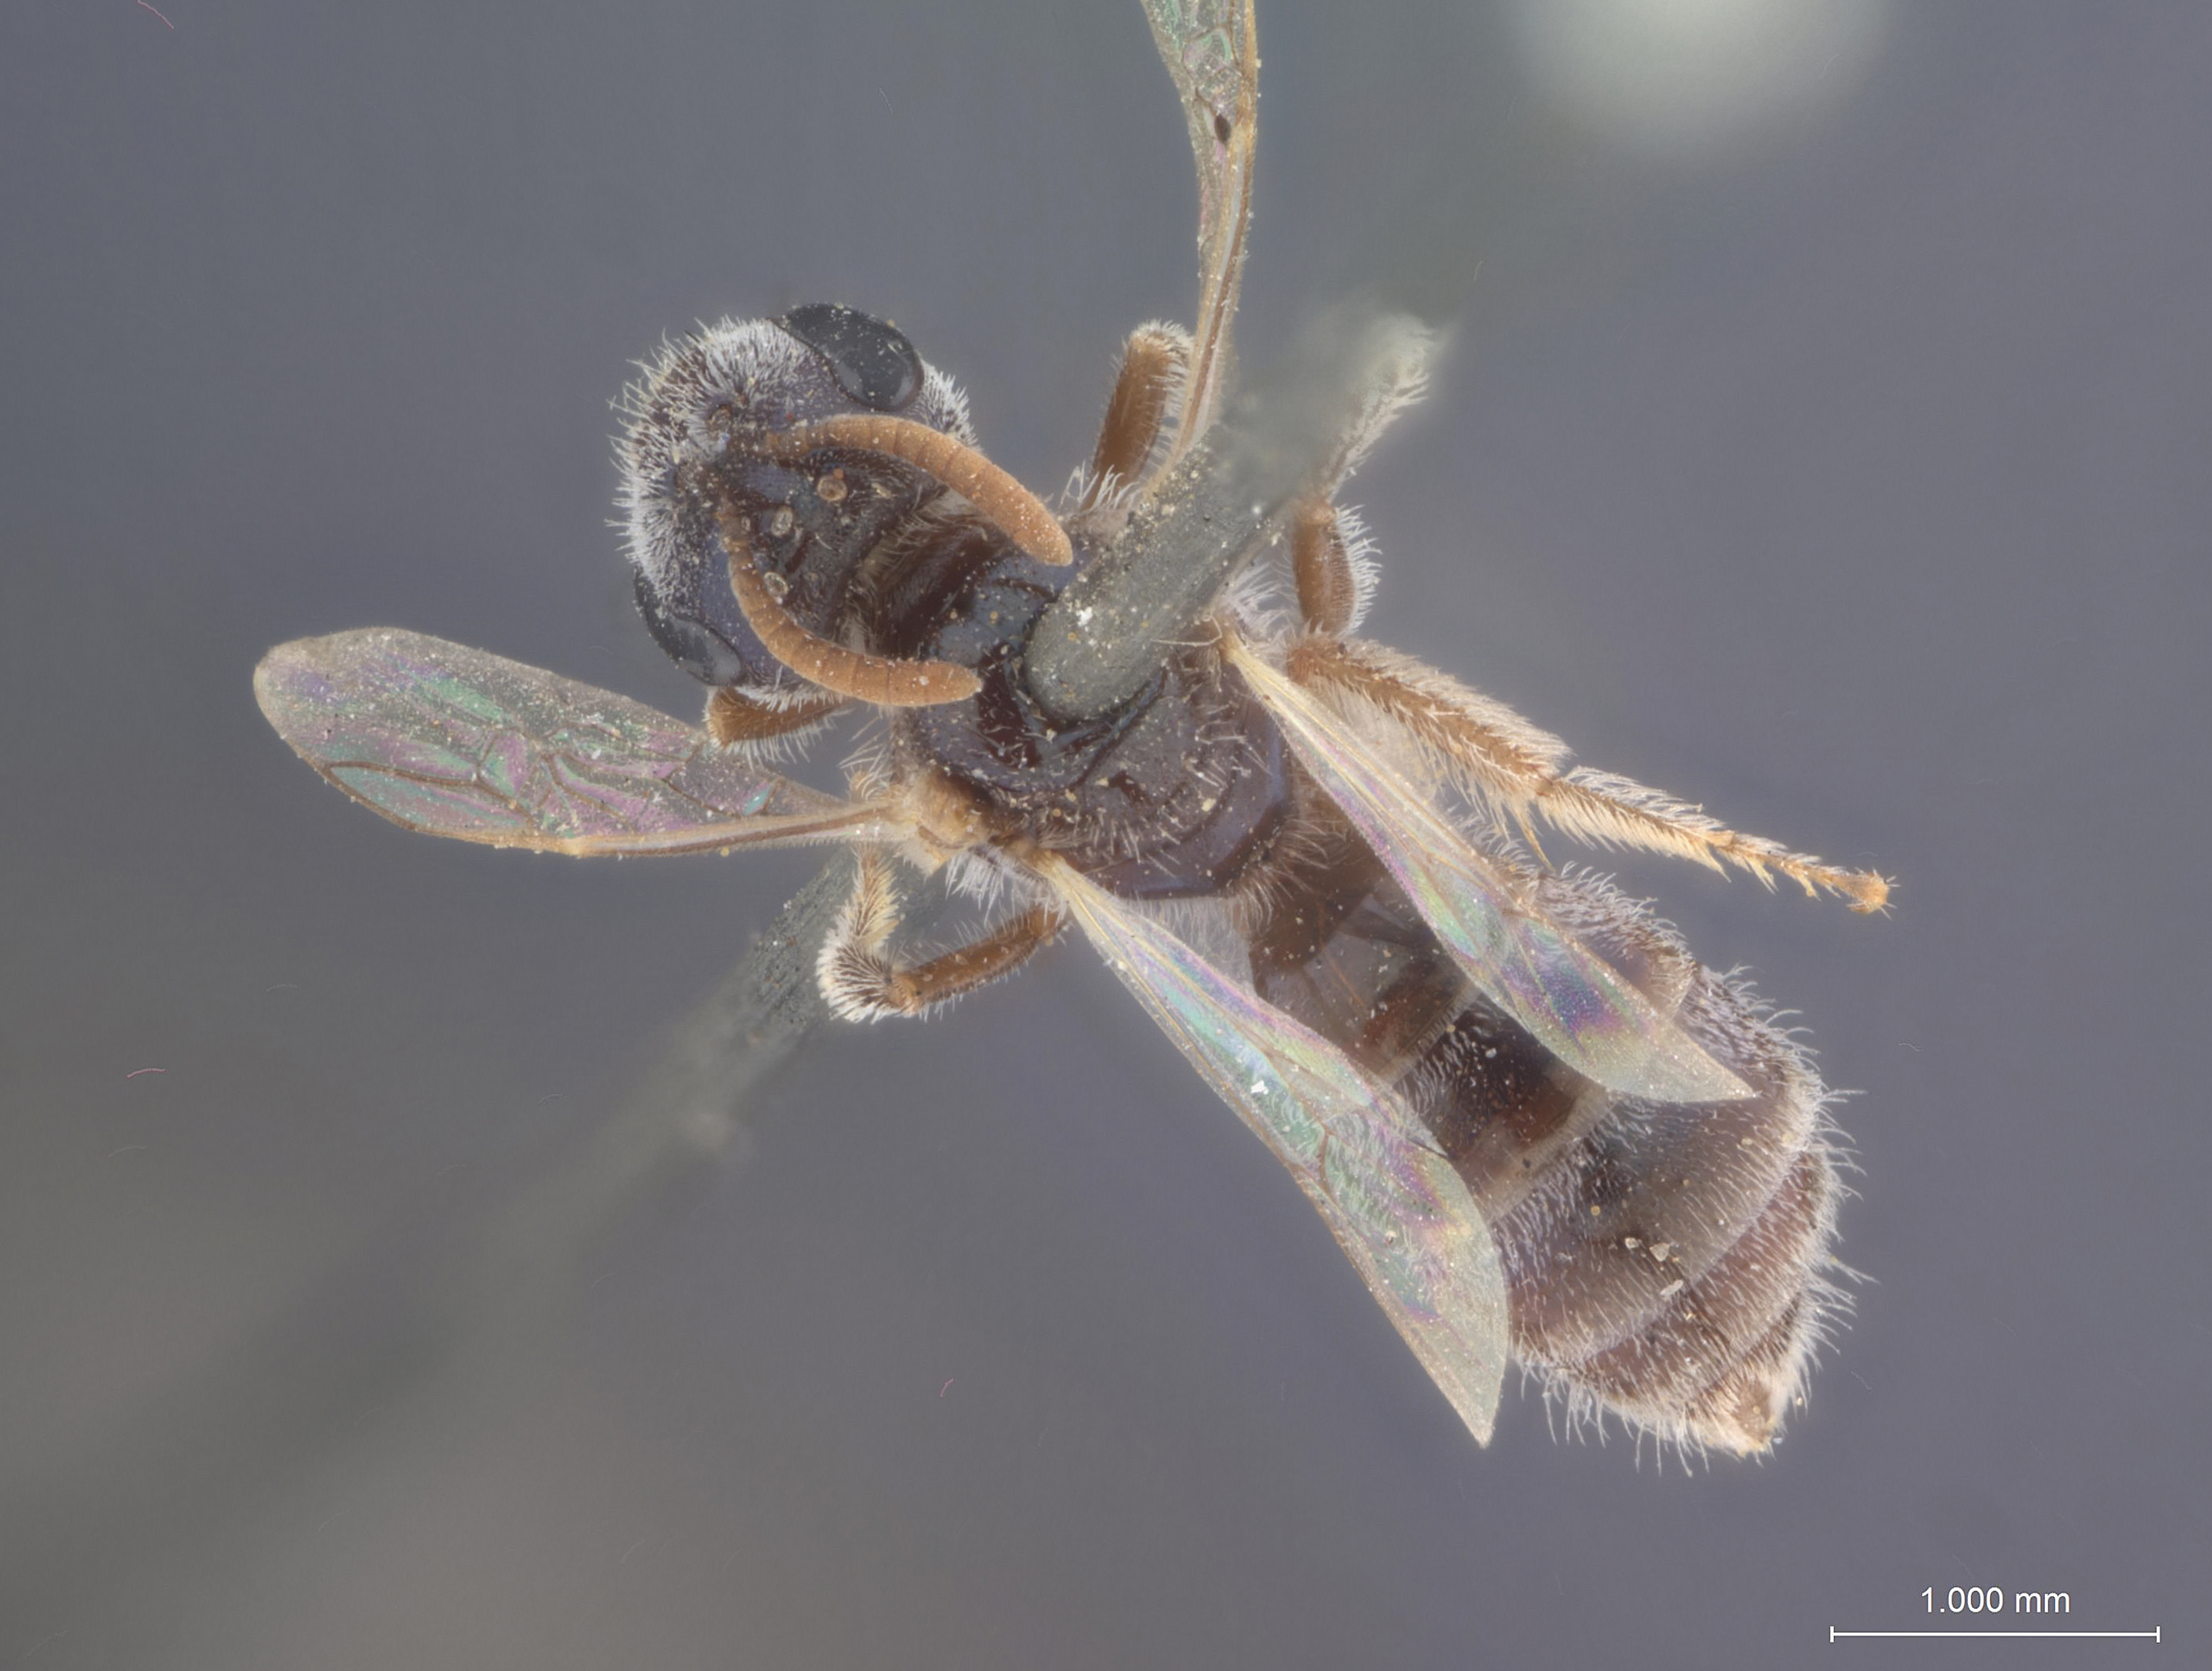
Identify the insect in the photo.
Halictus semibrunneus
